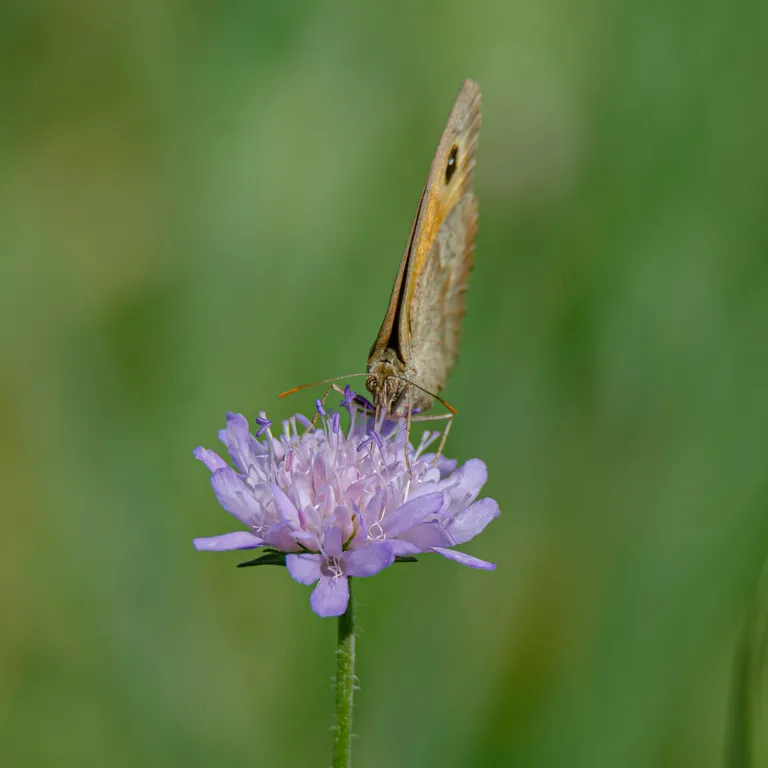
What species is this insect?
Maniola jurtina
